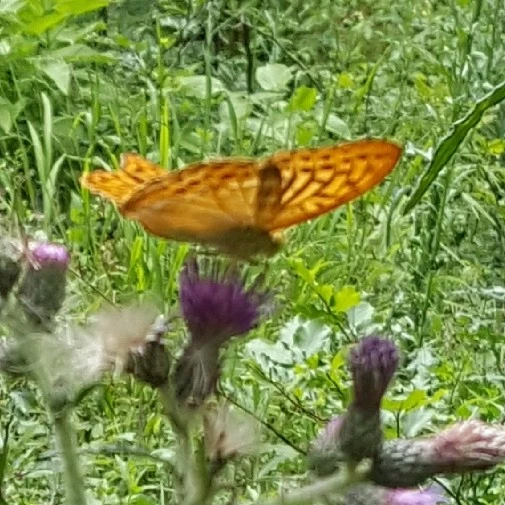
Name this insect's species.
Argynnis paphia
